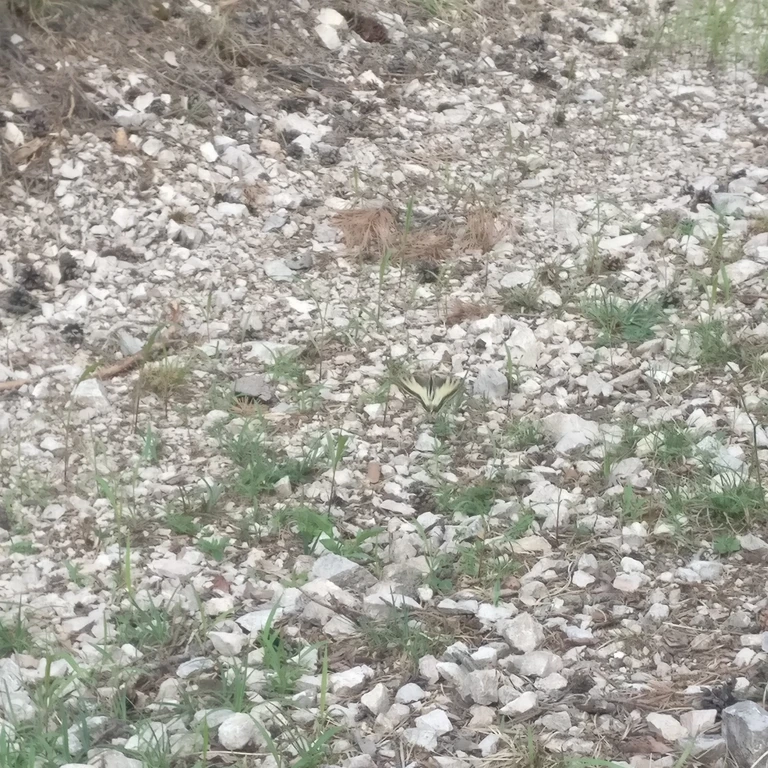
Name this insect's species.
Papilio machaon
